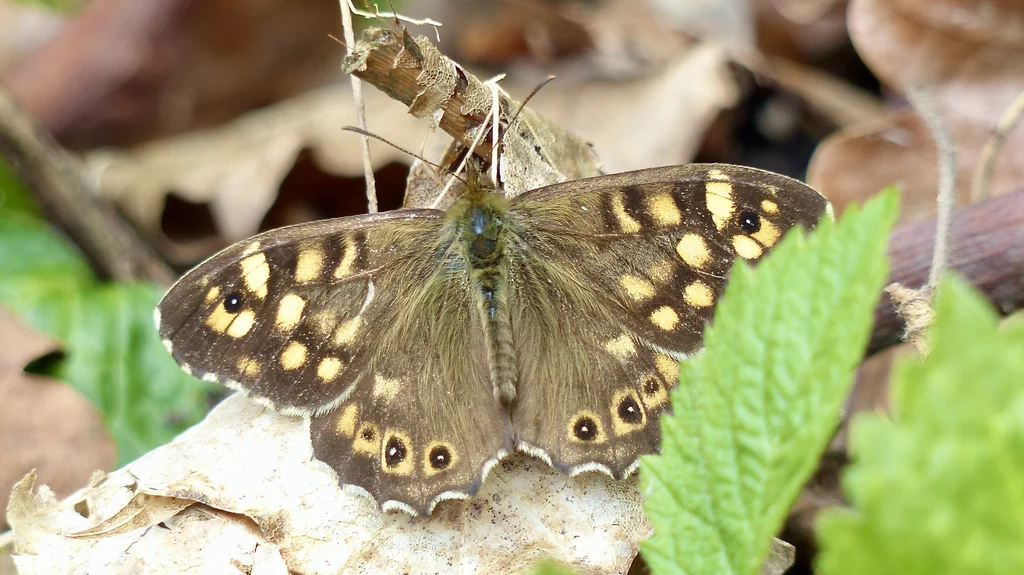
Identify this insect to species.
Pararge aegeria
